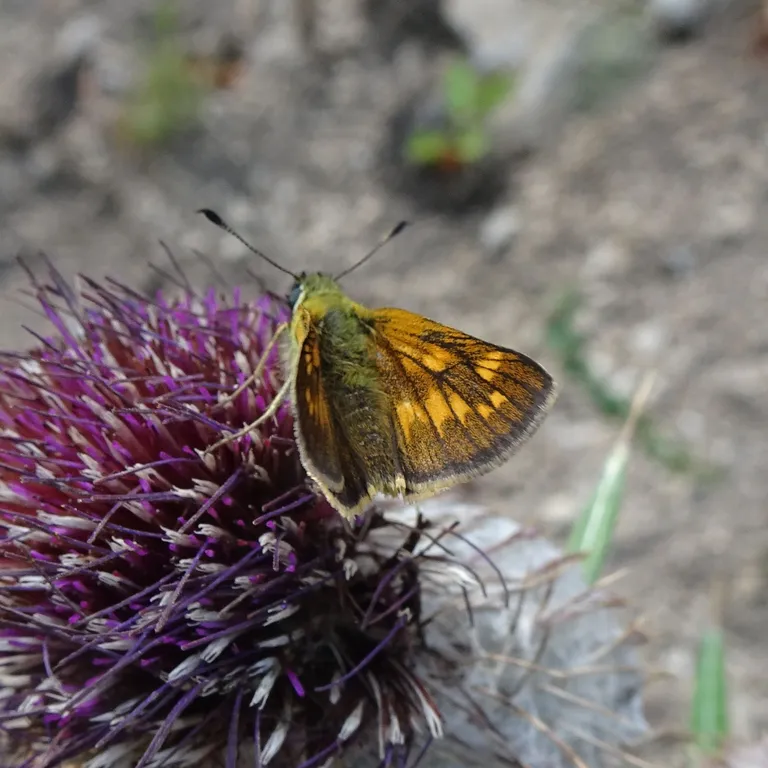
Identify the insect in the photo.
Ochlodes sylvanus (also Ochlodes venata)
